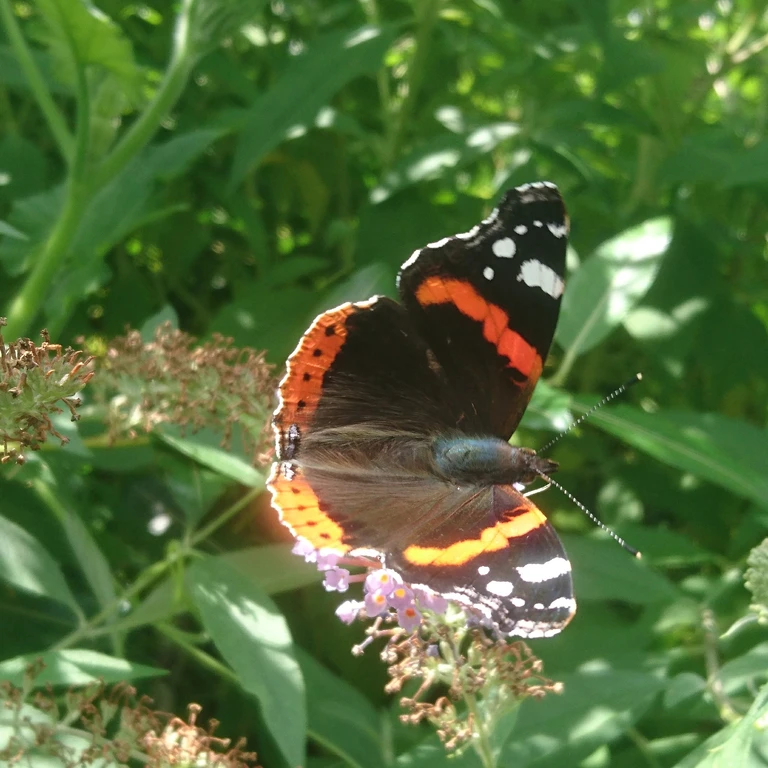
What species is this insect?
Vanessa atalanta
